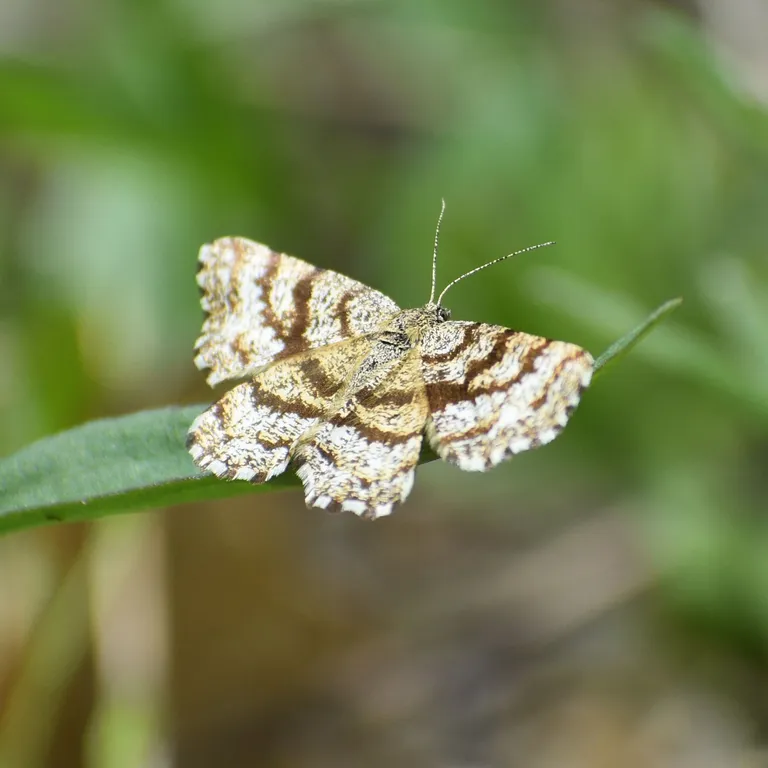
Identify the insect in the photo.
Ematurga atomaria
